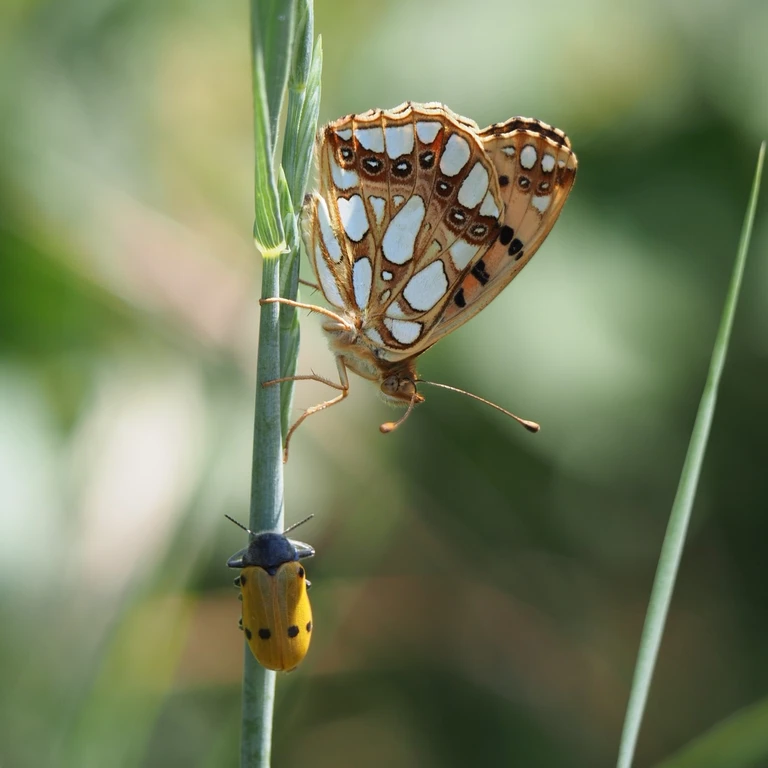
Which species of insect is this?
Issoria lathonia
